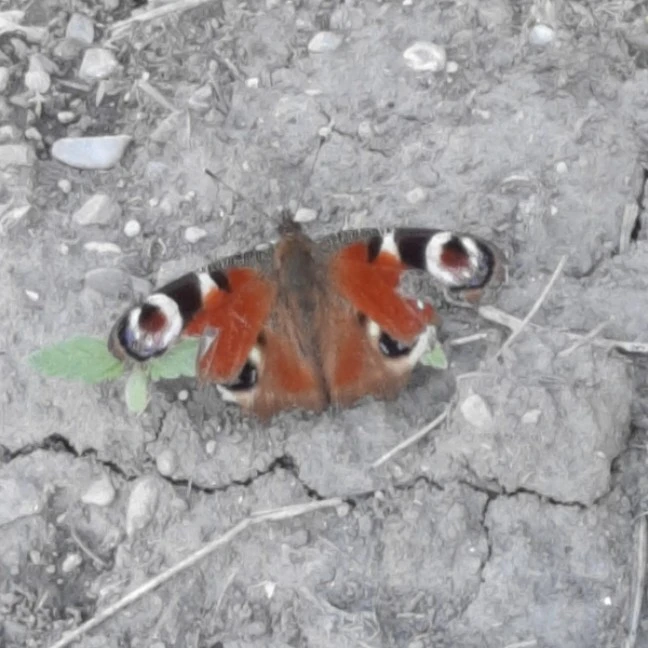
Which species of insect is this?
Aglais io
